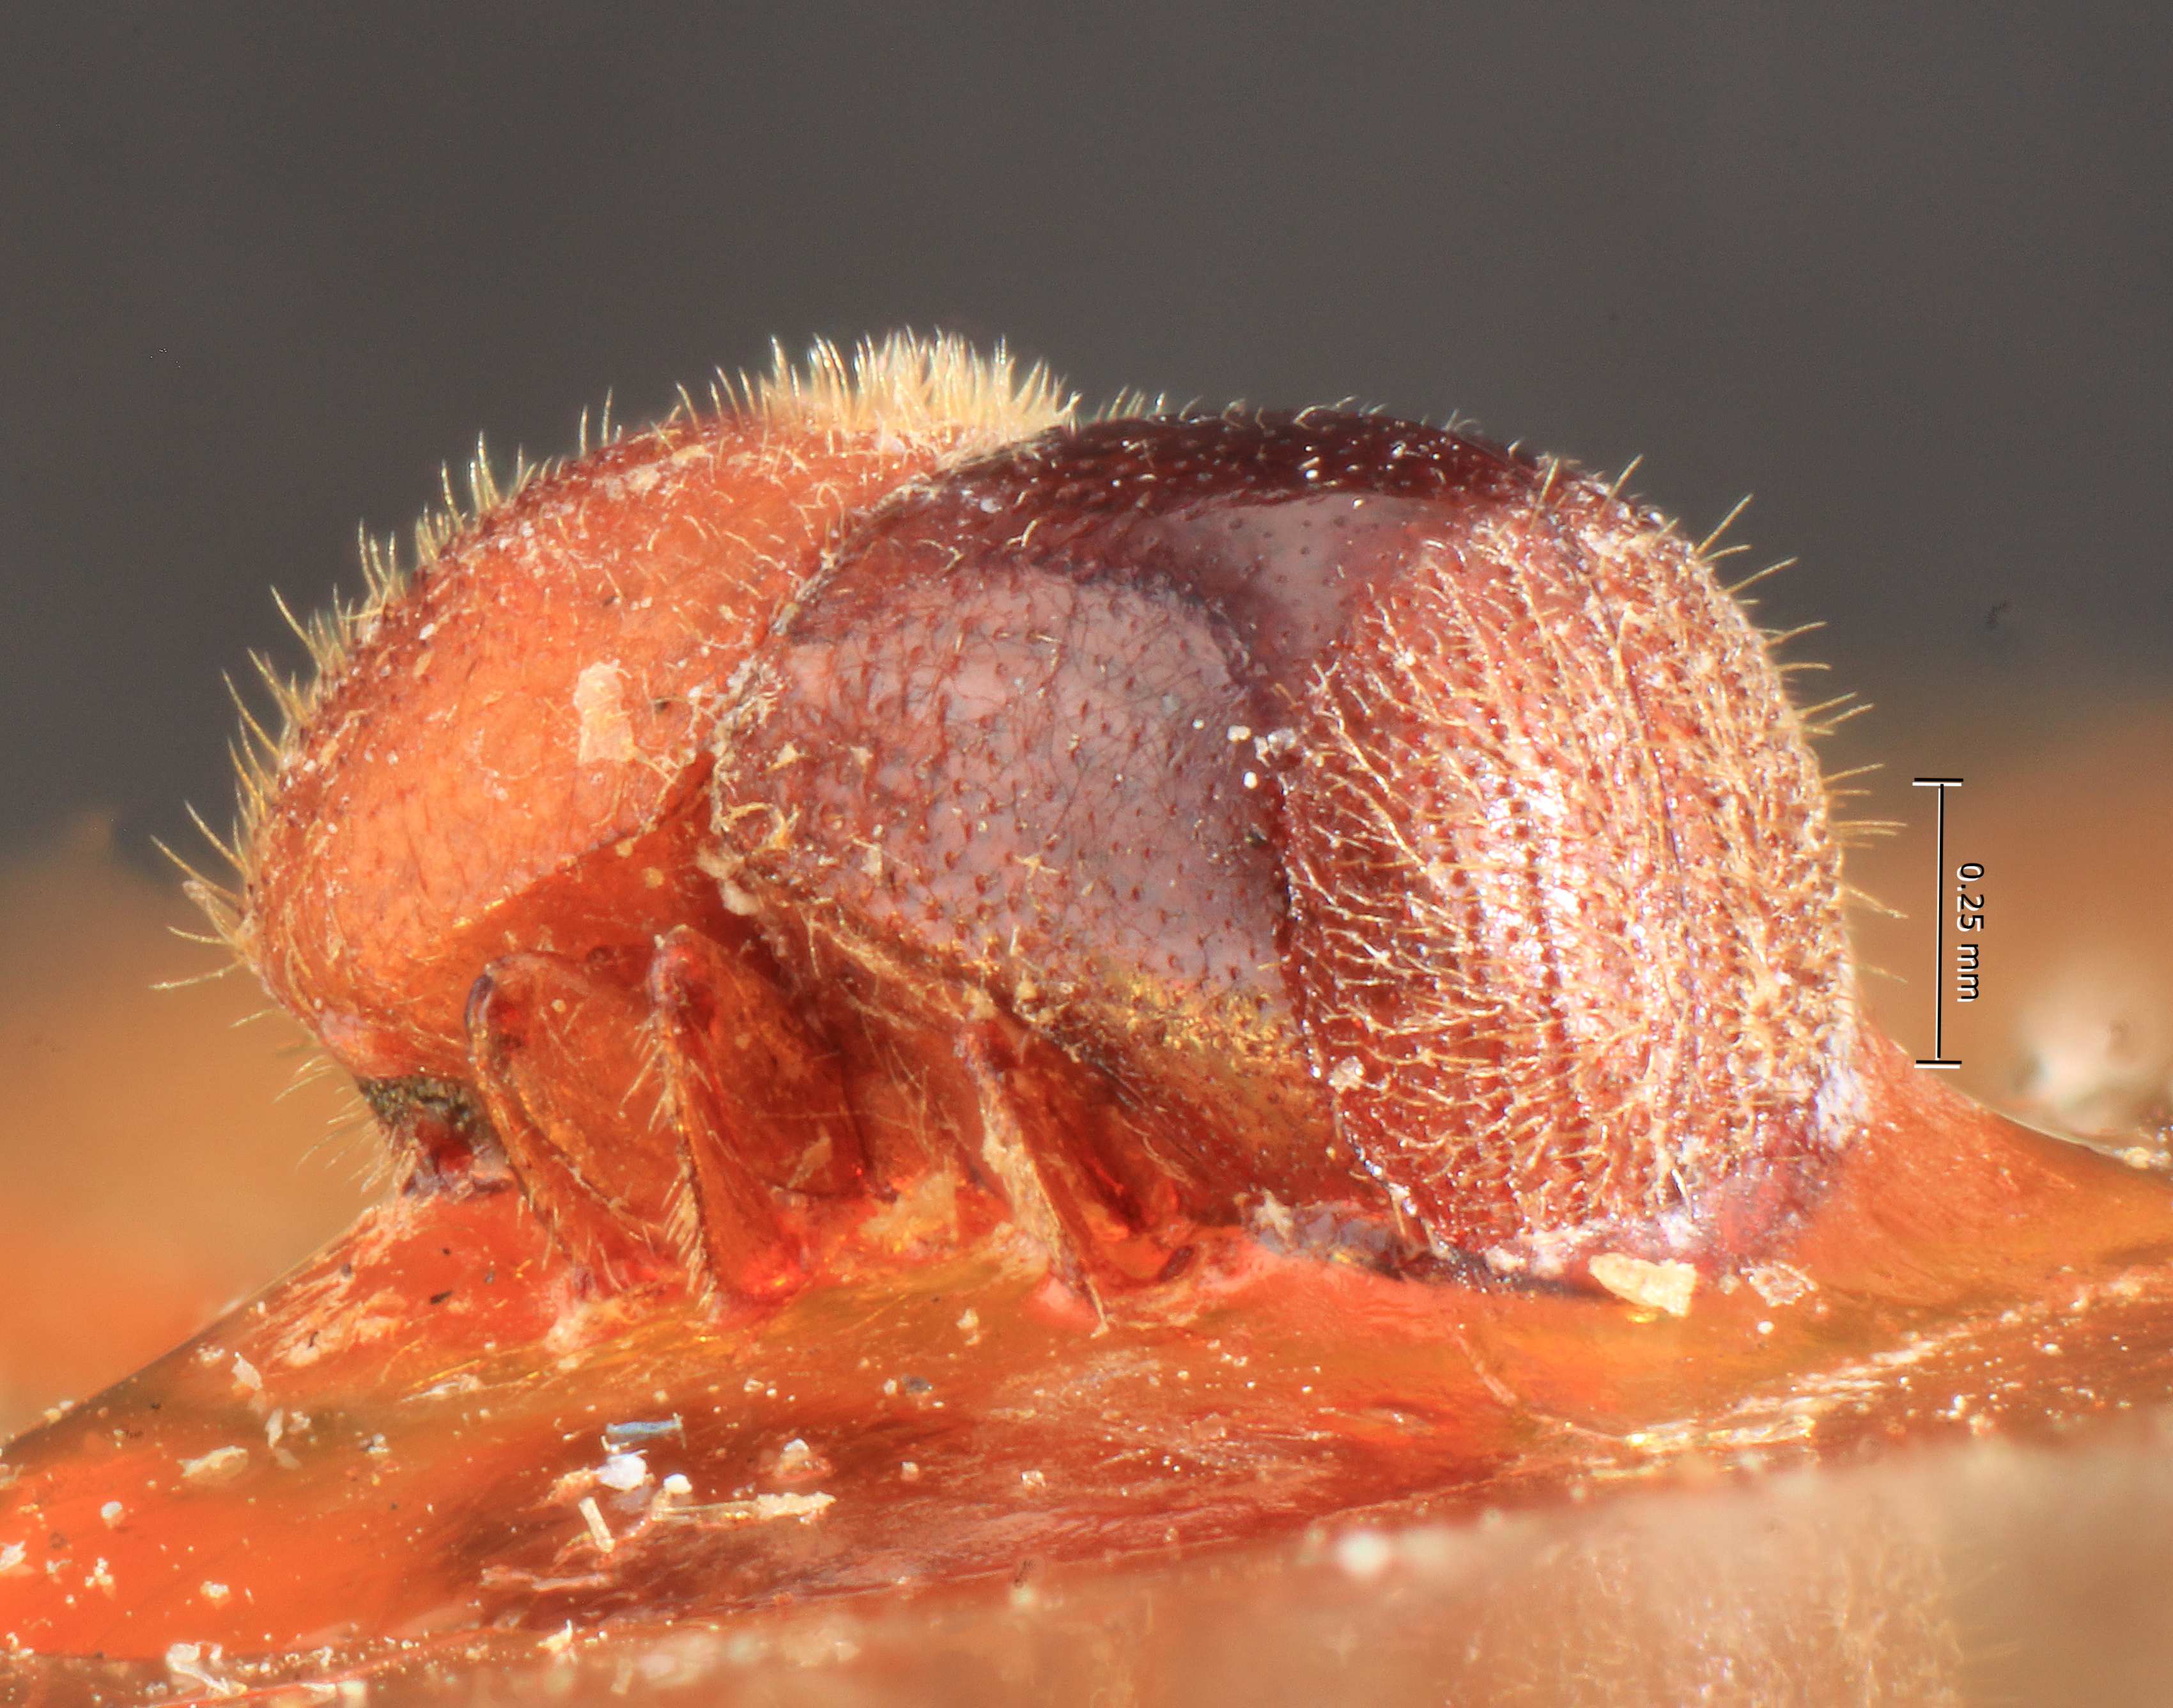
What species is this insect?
Xyleborus posticestriatus
